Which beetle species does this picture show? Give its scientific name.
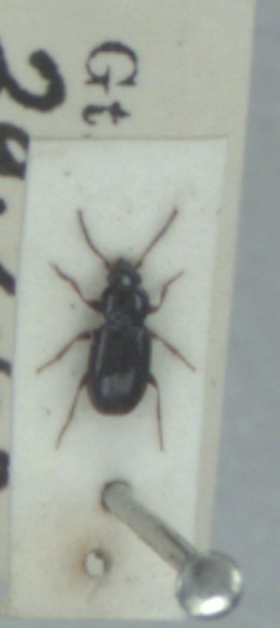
Bembidion obtusum
